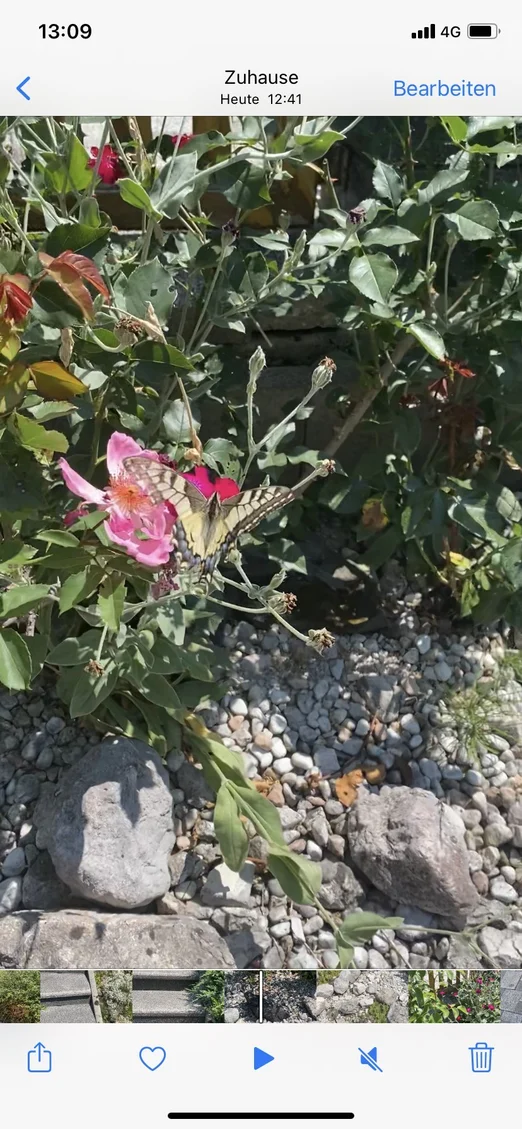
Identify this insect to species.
Papilio machaon
